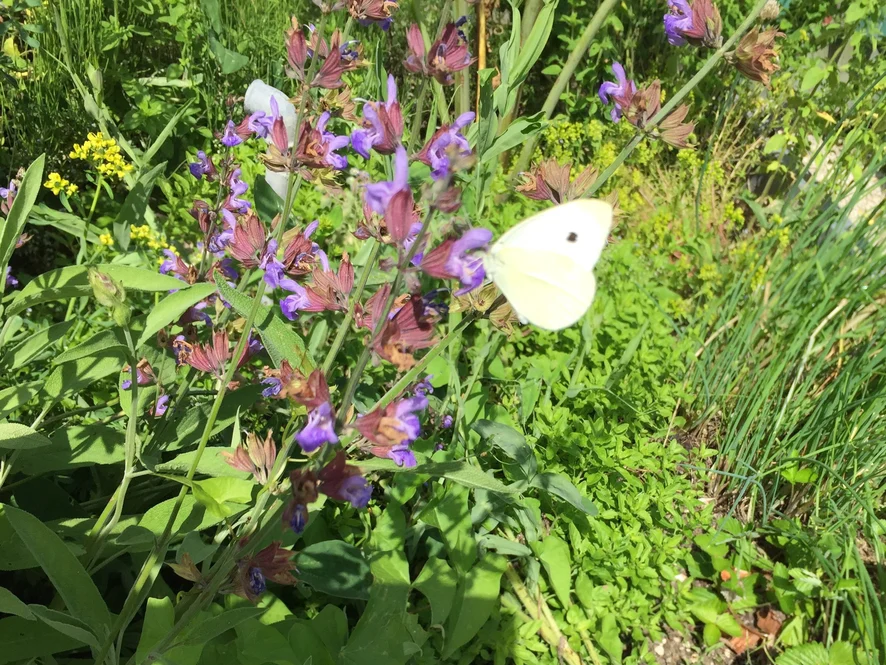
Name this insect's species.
Pieris rapae
